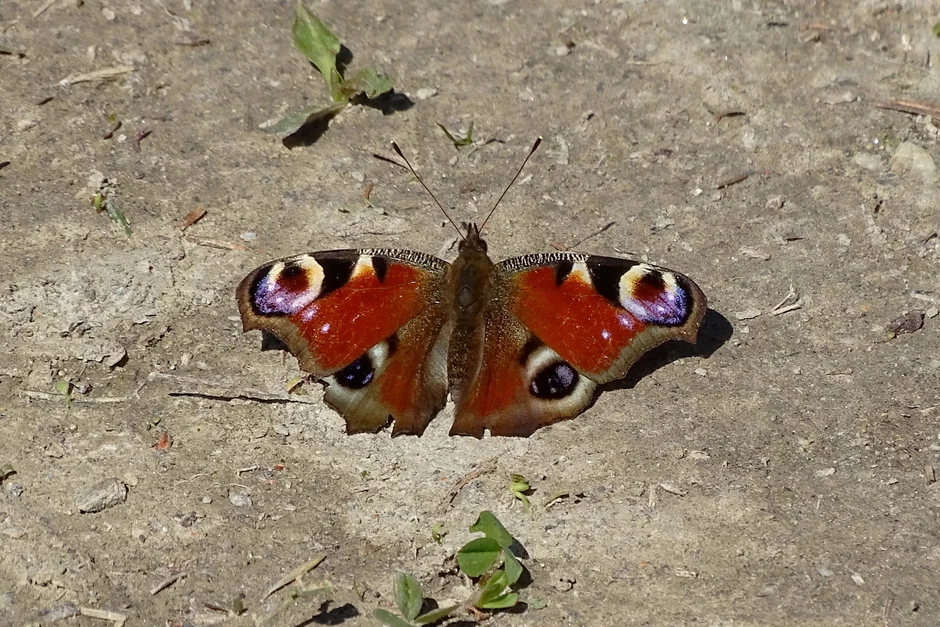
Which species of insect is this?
Aglais io
